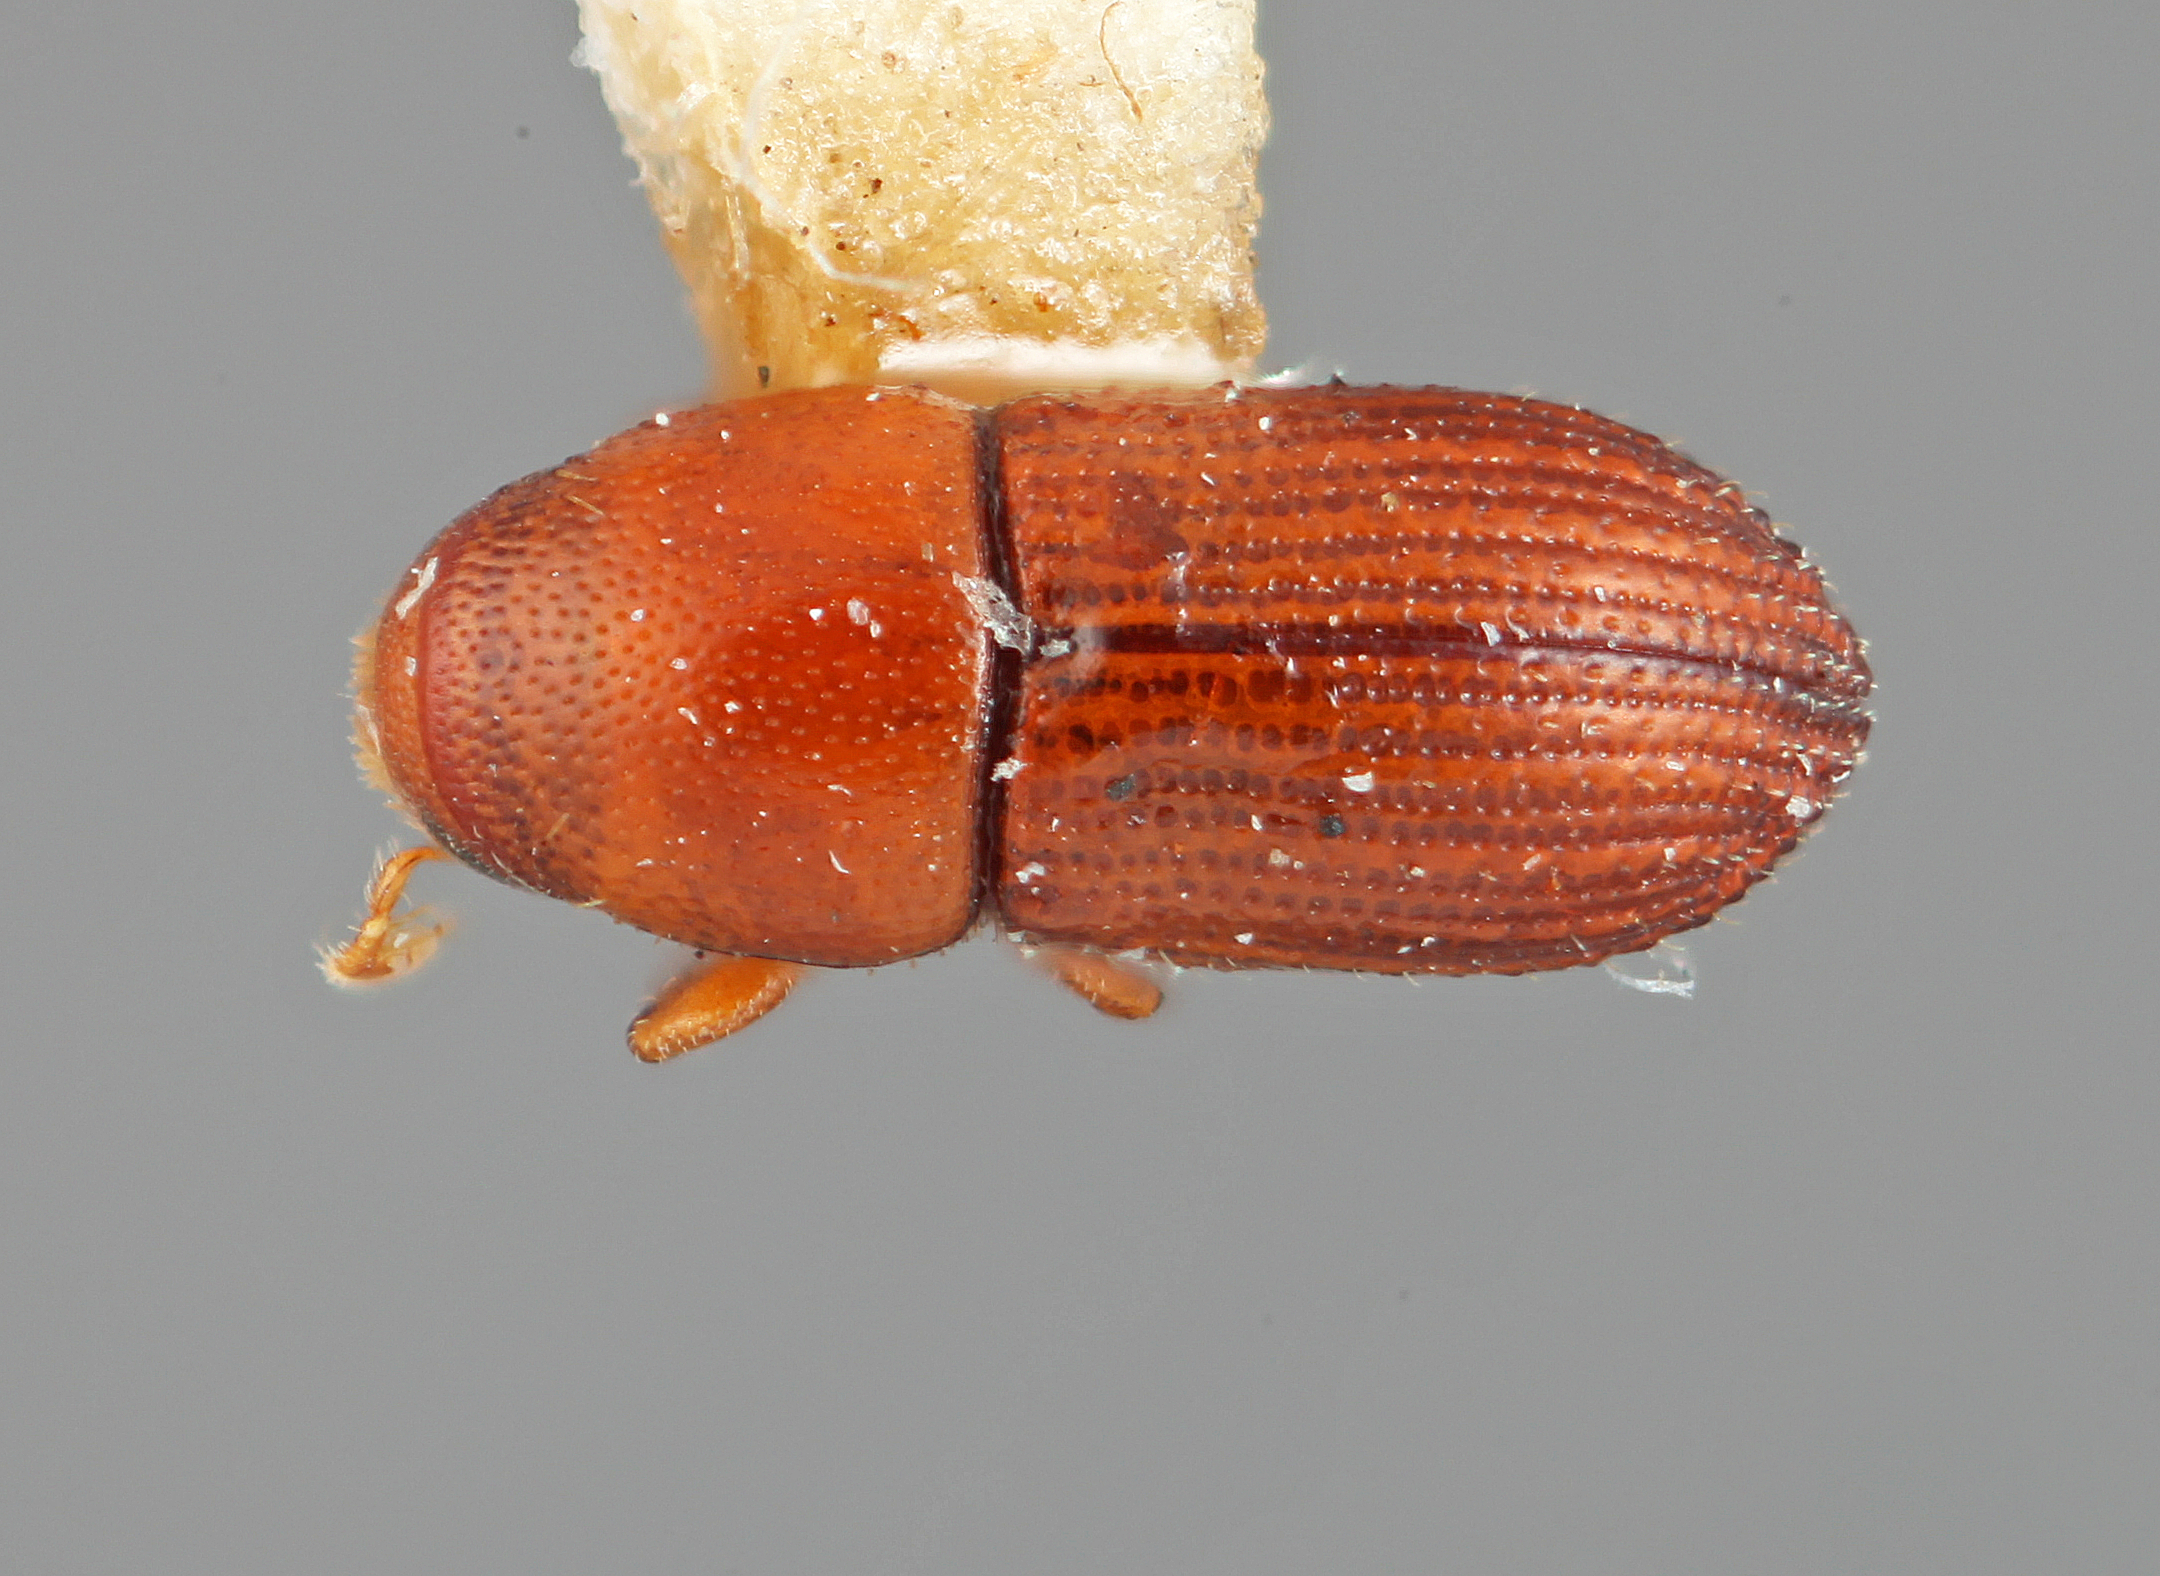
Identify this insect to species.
Loganius vagabundus
